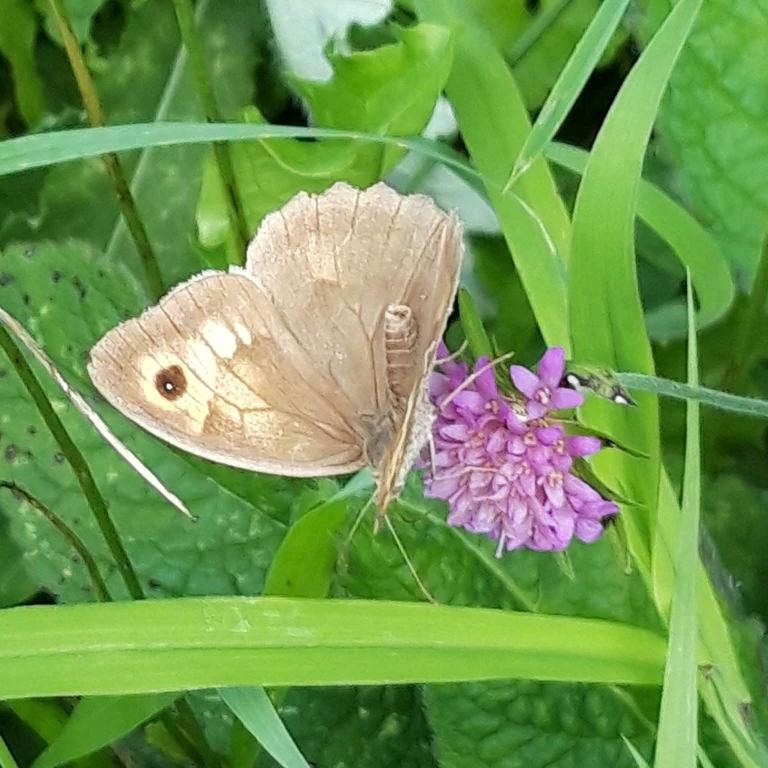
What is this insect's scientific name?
Maniola jurtina
